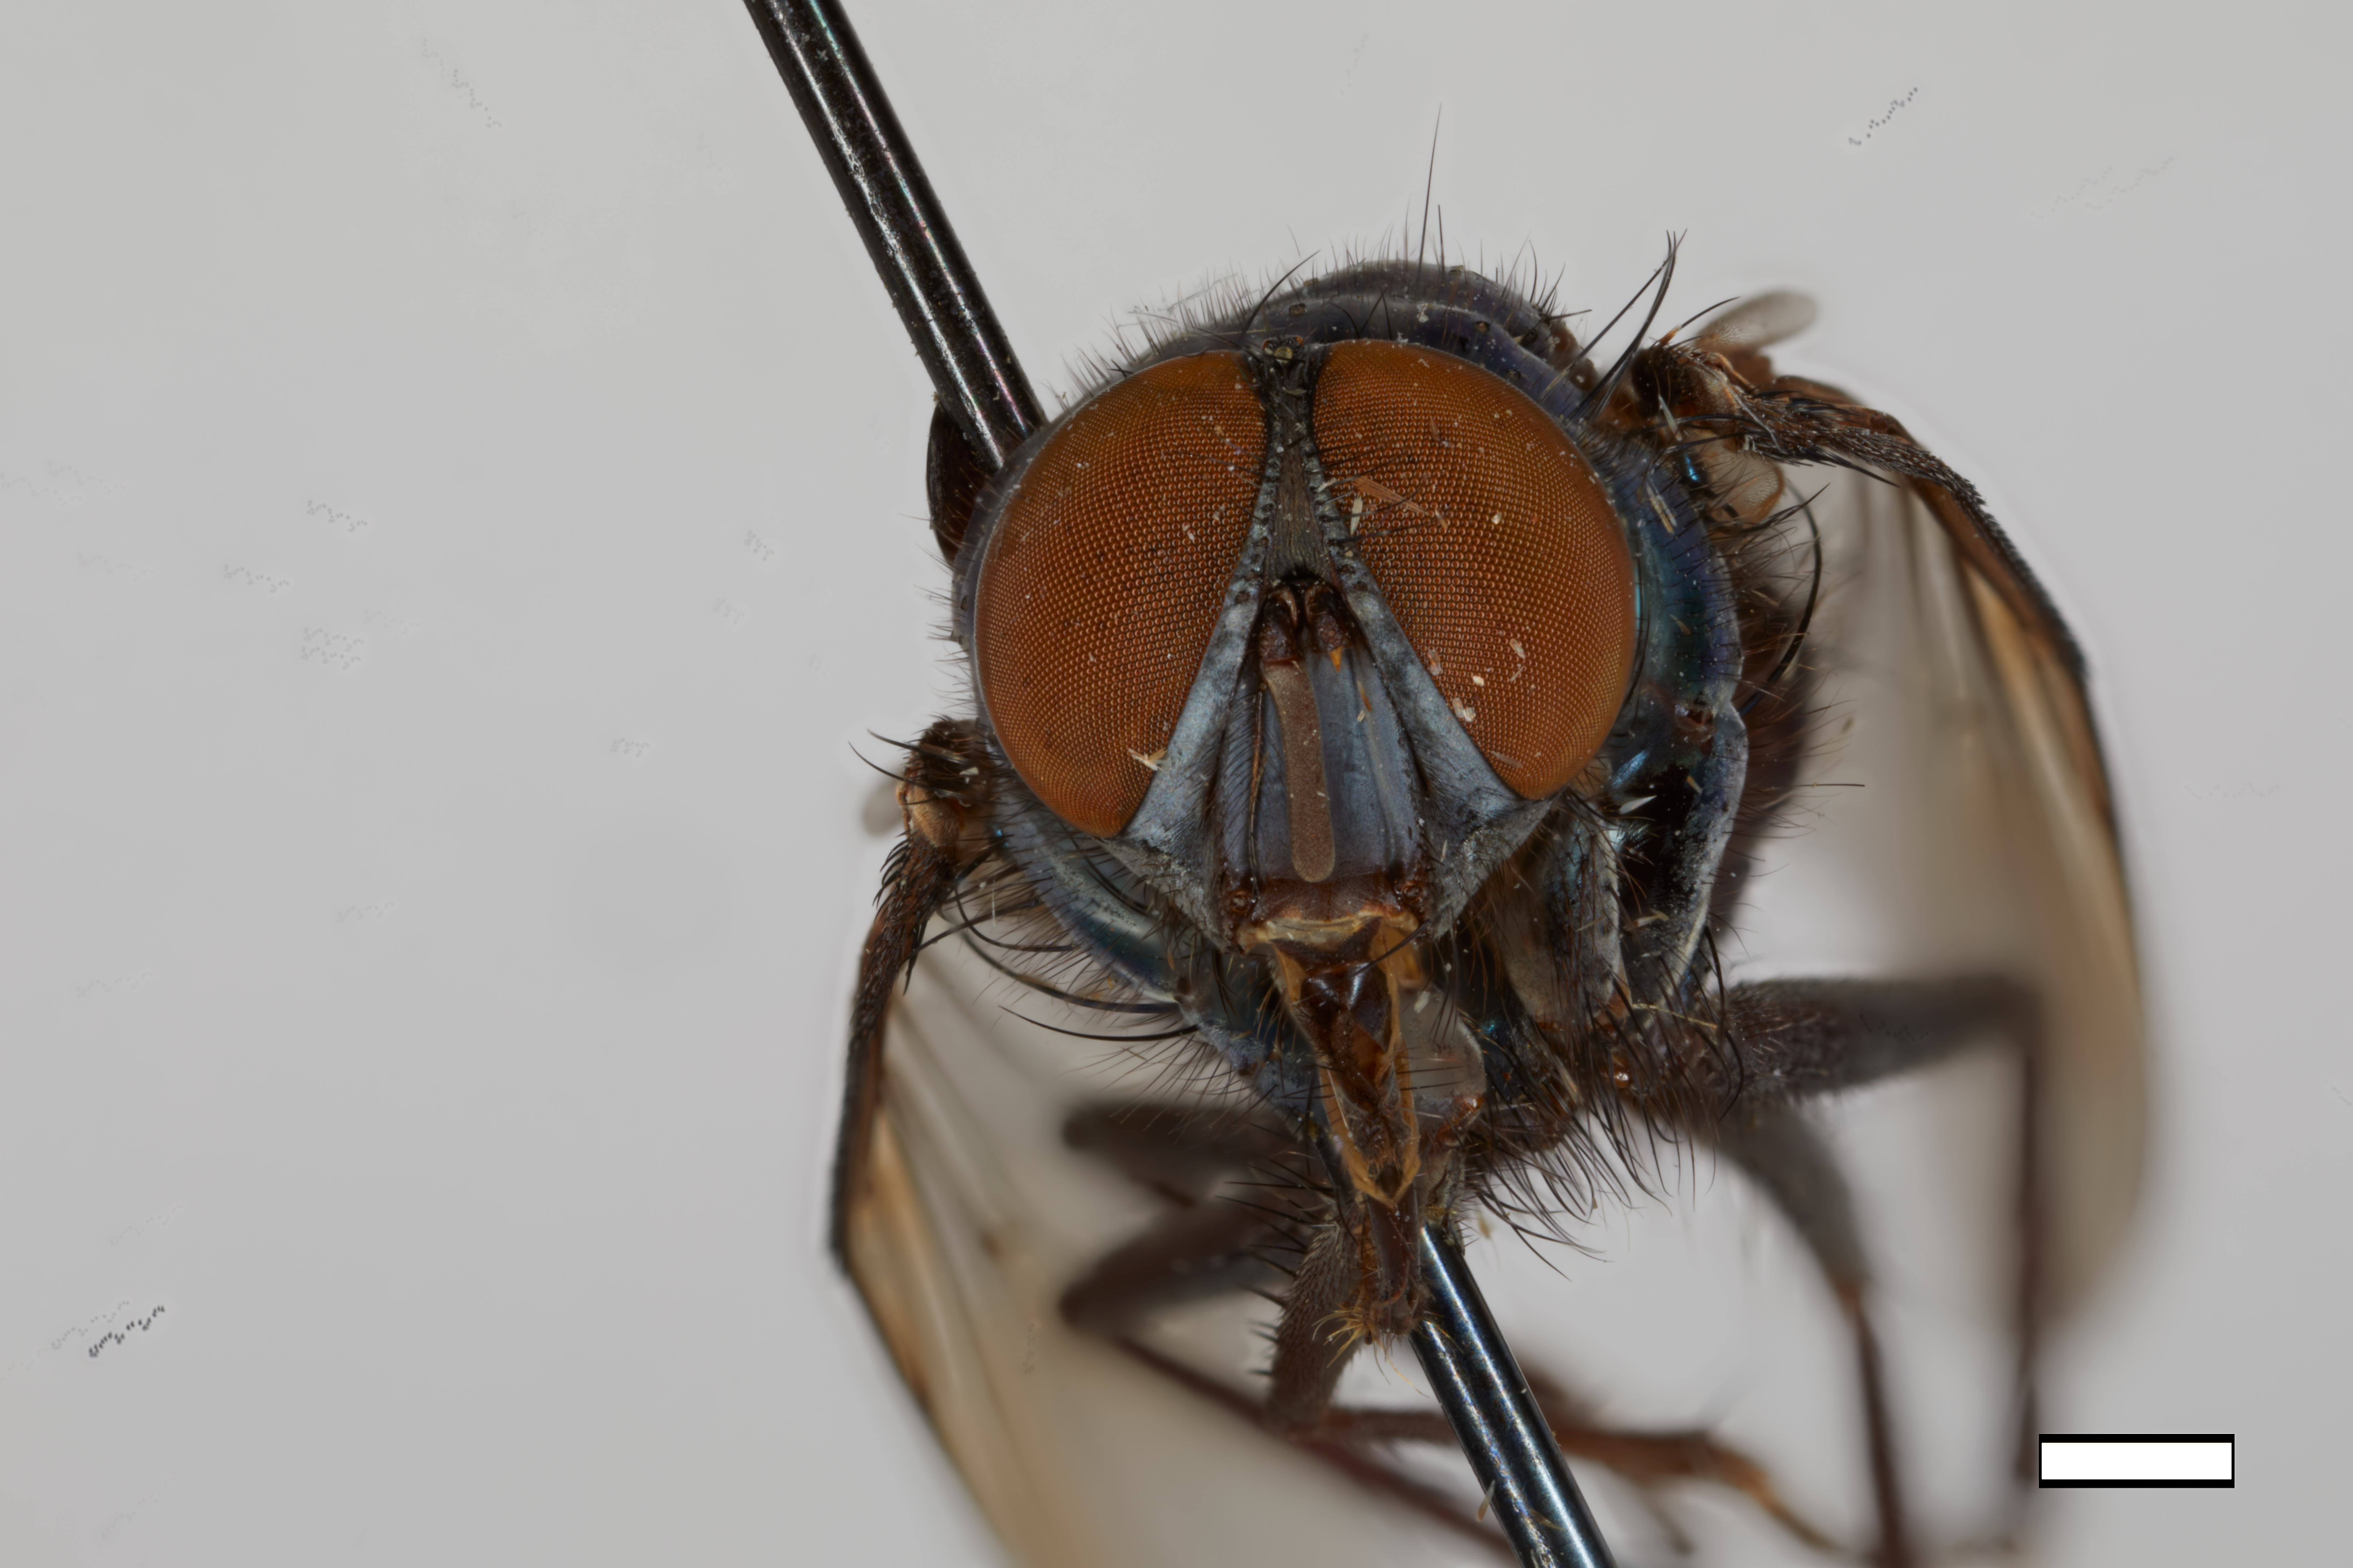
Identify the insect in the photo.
Dyseritomyia lata
